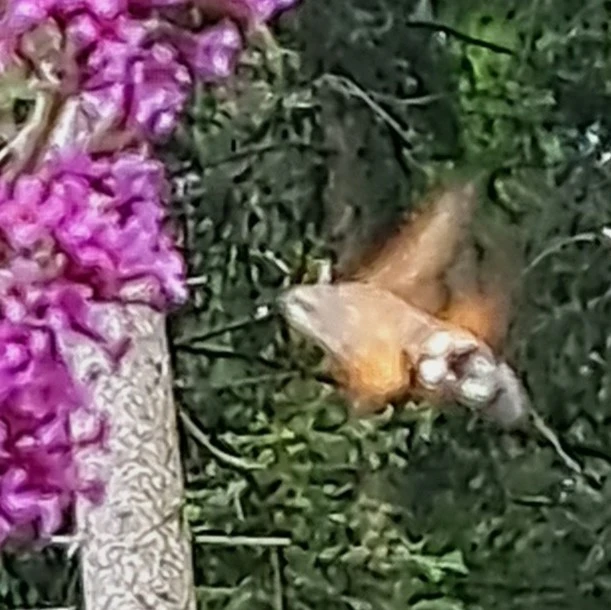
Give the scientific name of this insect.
Macroglossum stellatarum
